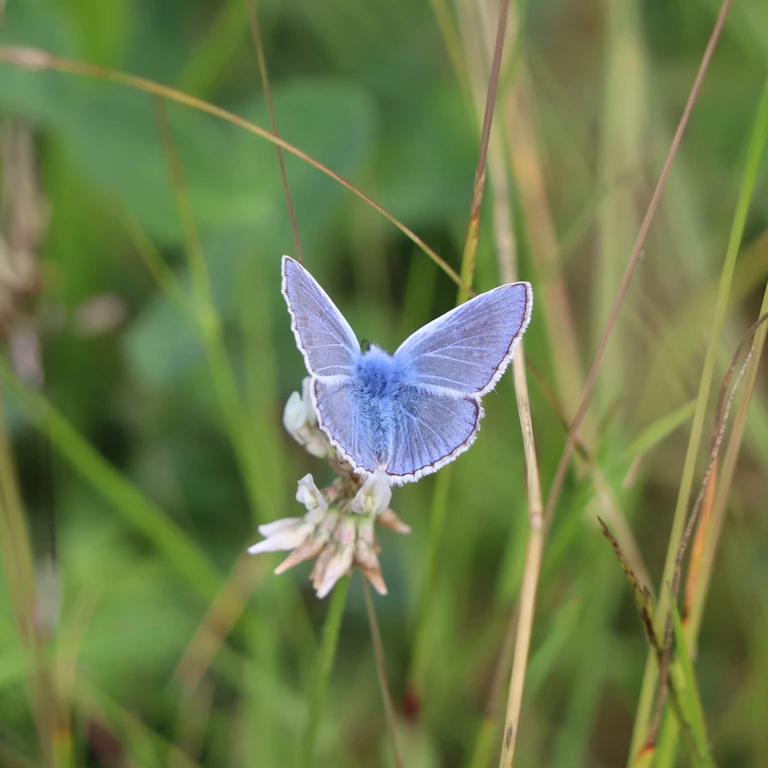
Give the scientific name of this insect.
Polyommatus icarus
